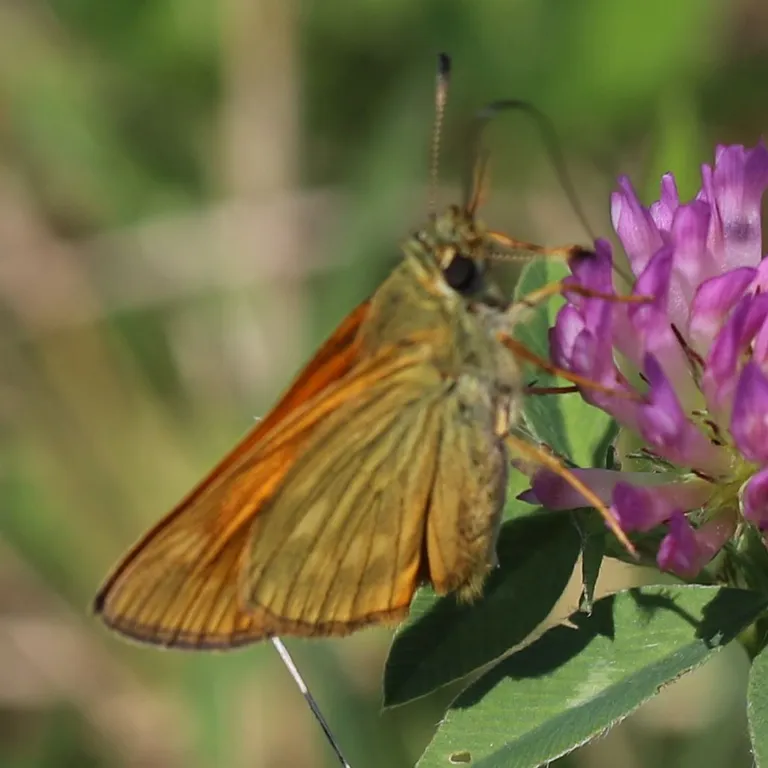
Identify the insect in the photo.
Ochlodes sylvanus (also Ochlodes venata)
